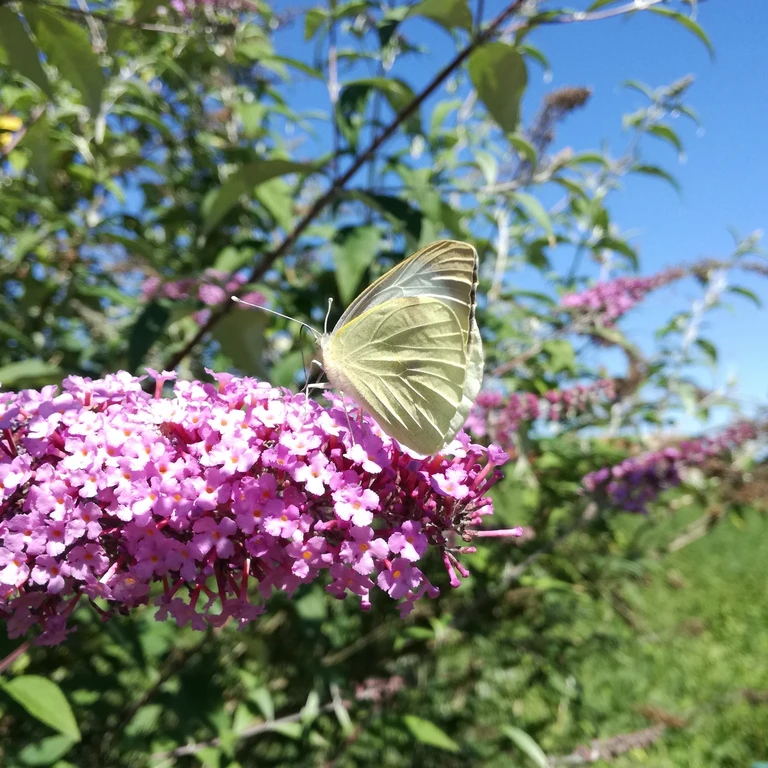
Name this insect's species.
Pieris brassicae
